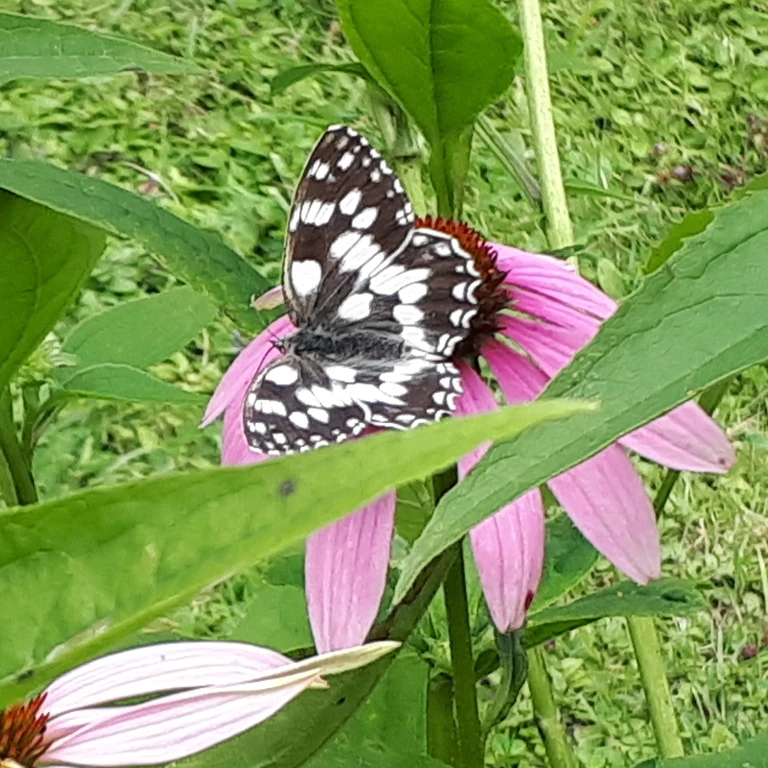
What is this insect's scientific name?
Melanargia galathea
